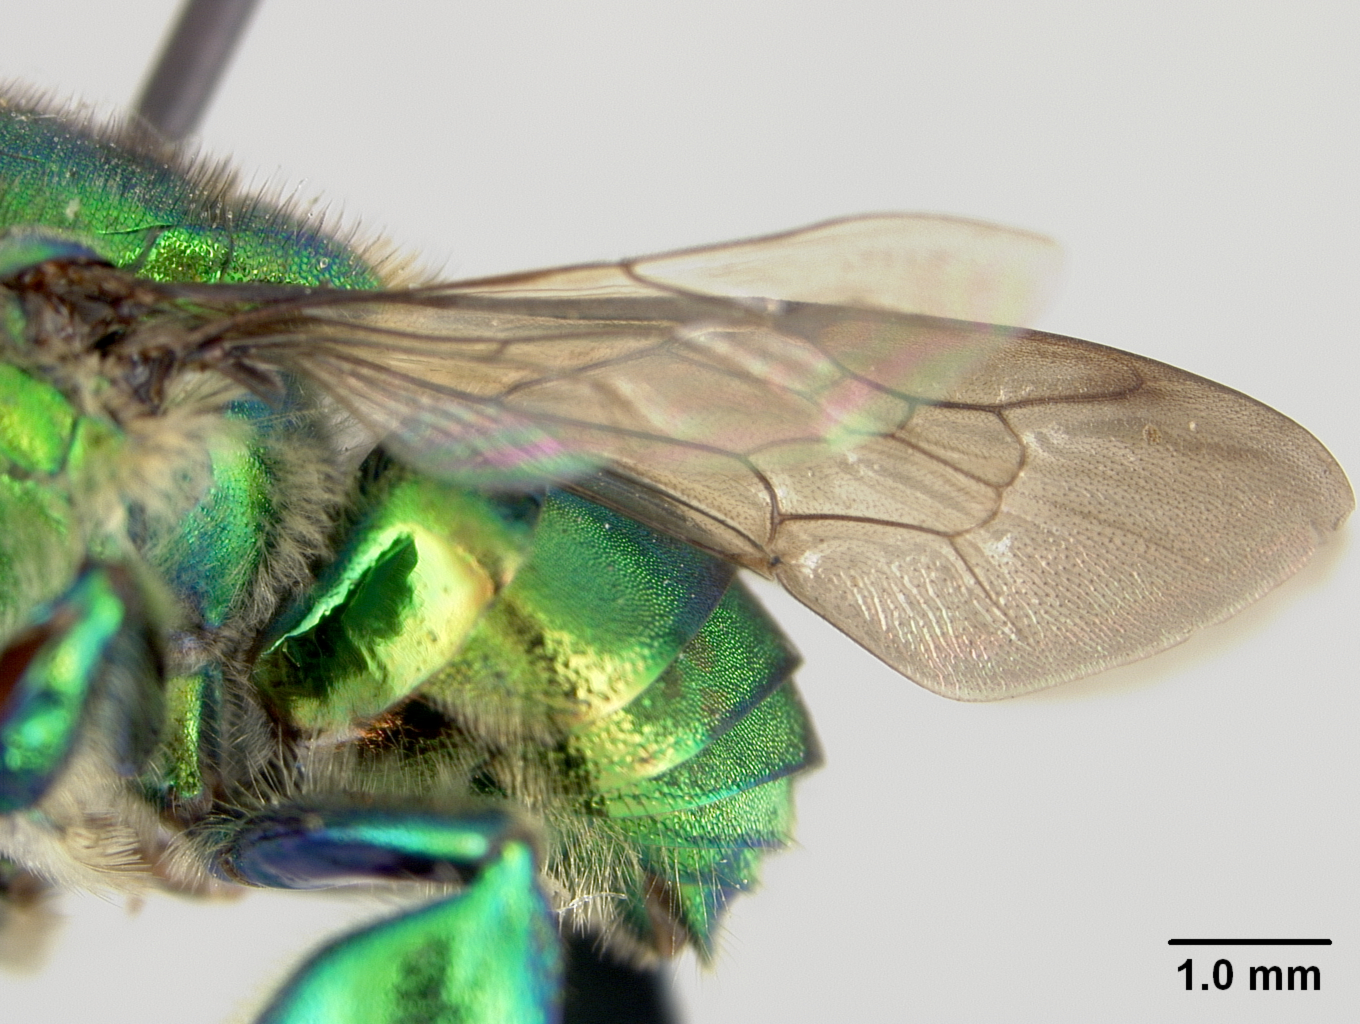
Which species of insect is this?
Euglossa prasina
